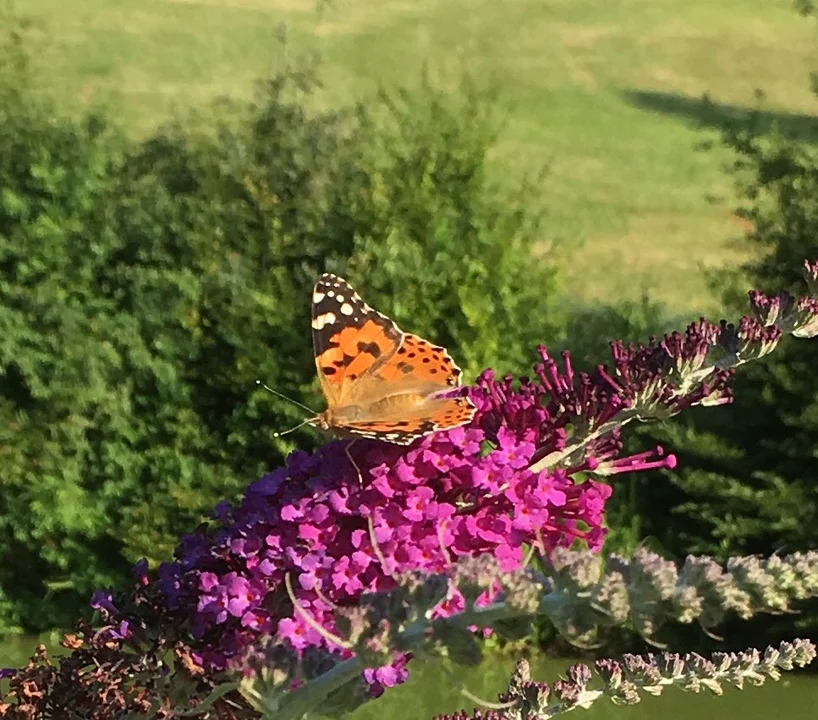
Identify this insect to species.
Vanessa cardui
